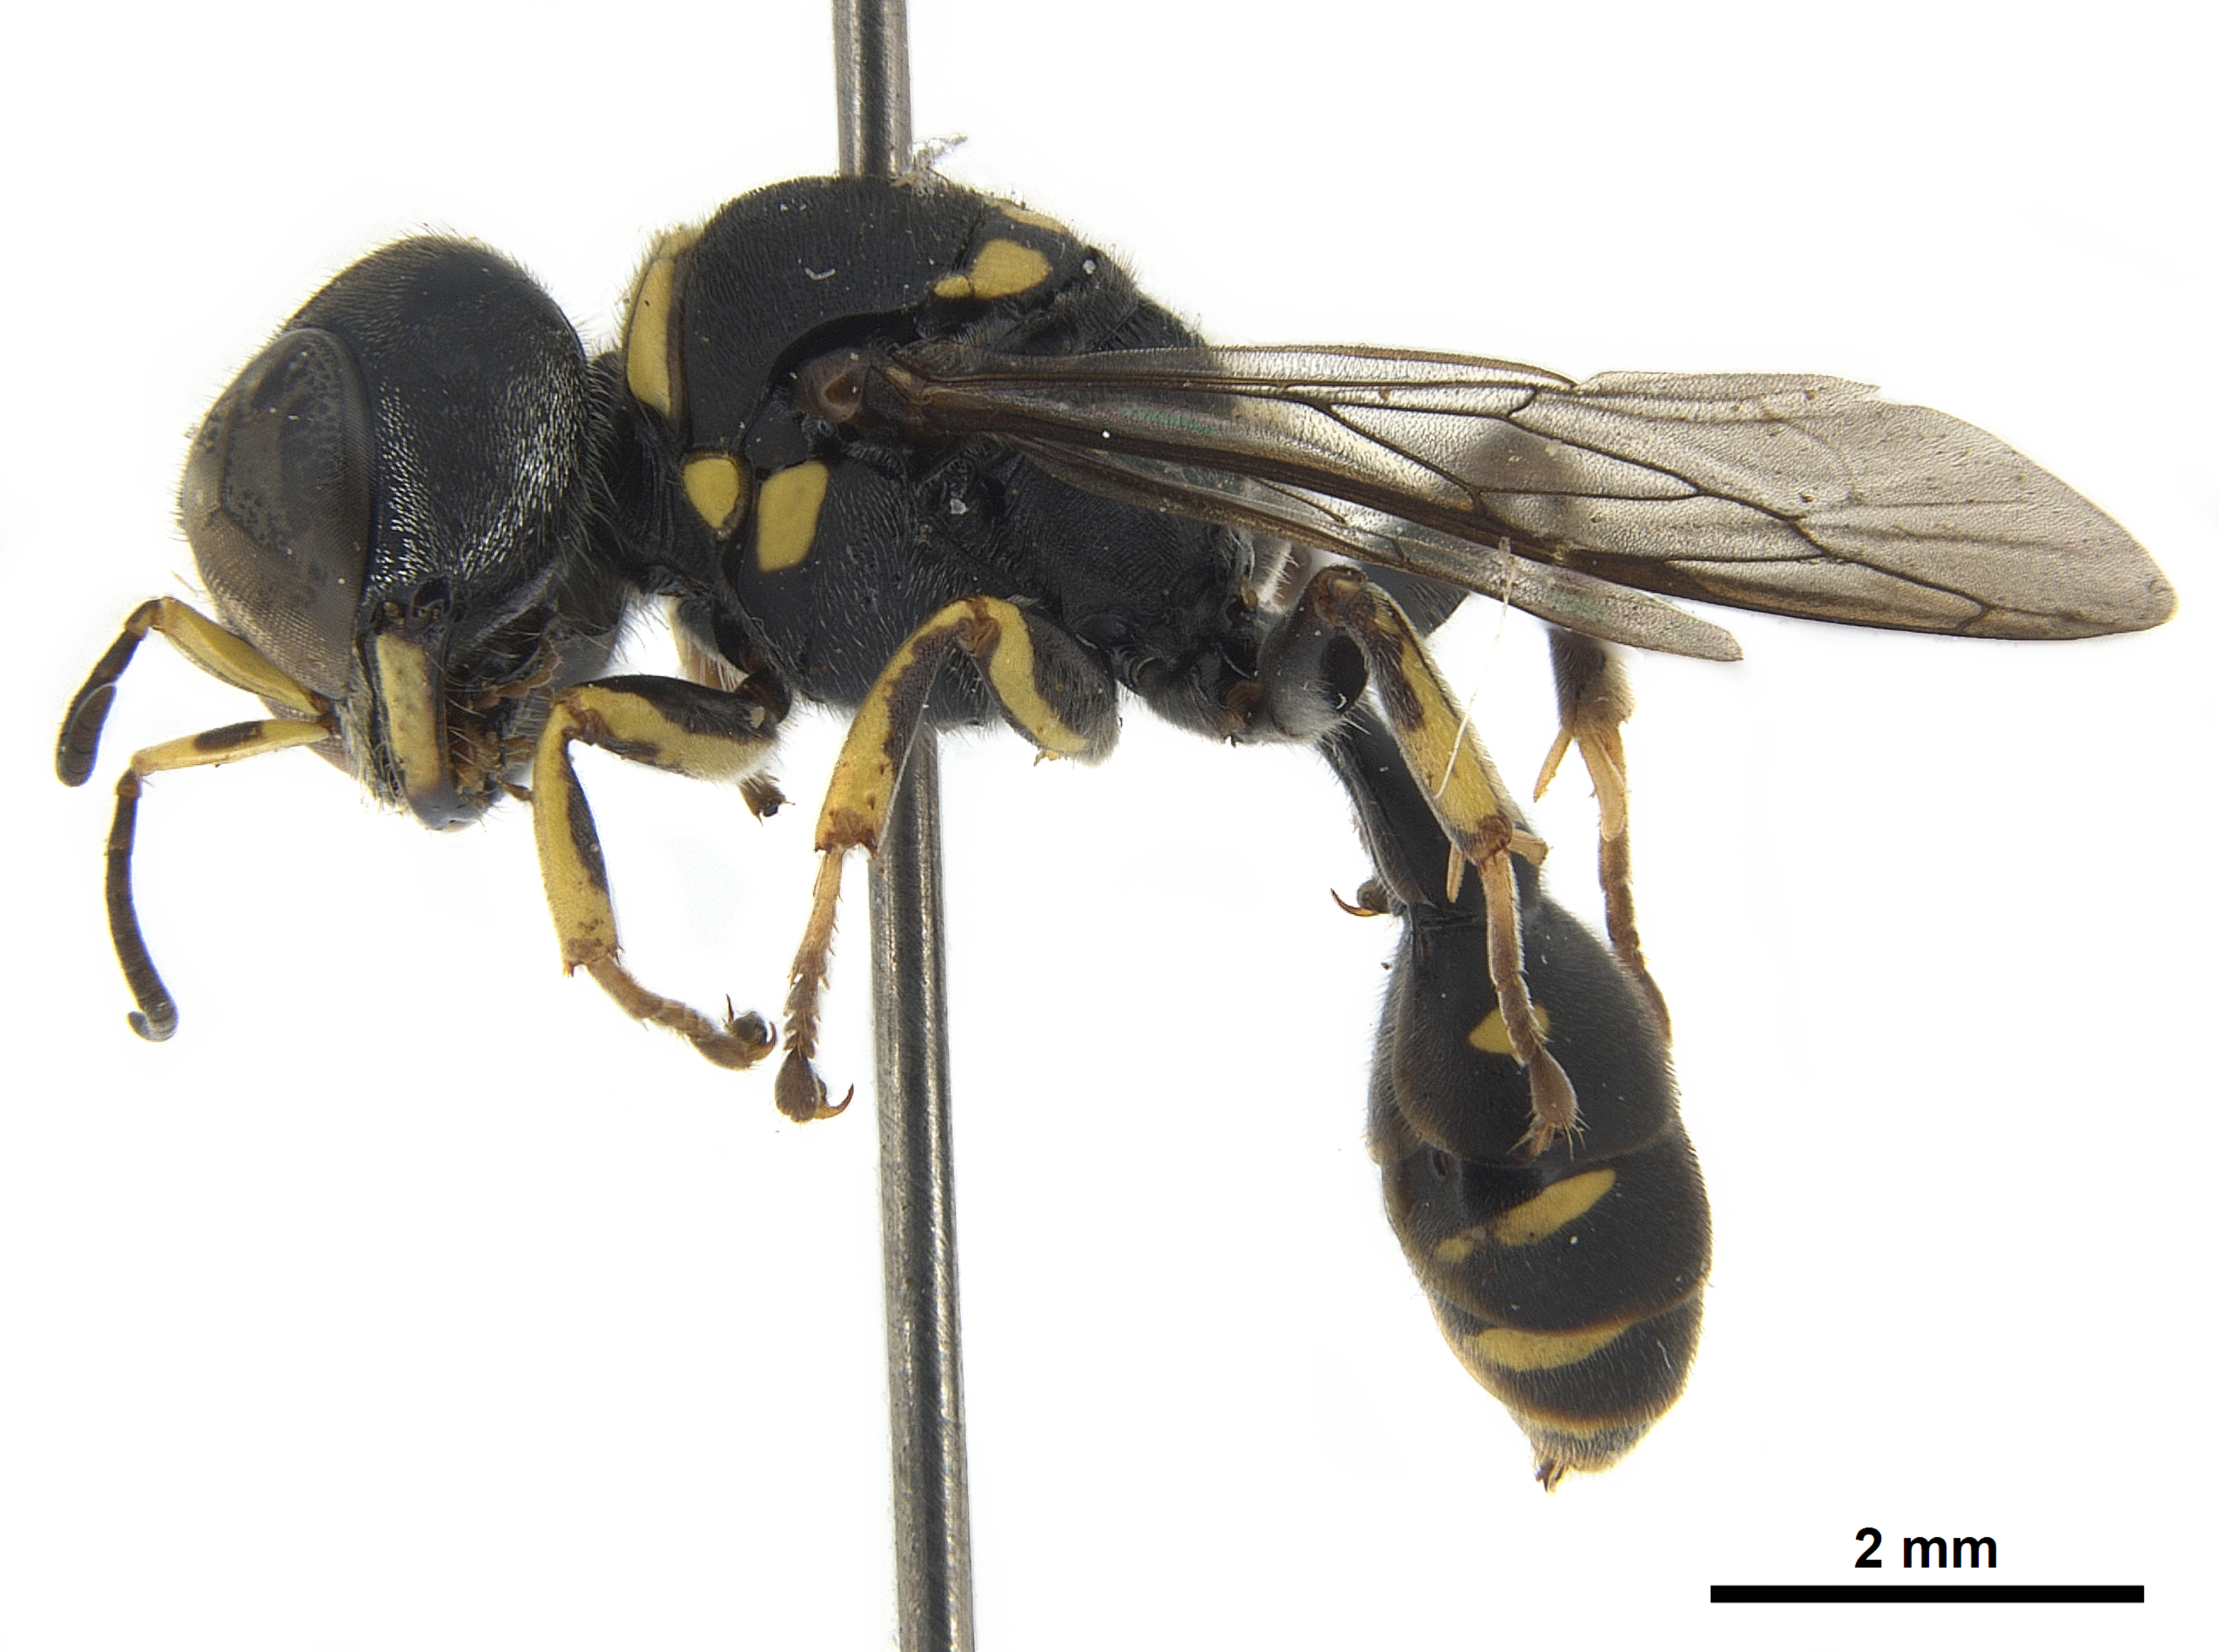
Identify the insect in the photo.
Dasyproctus buddha
